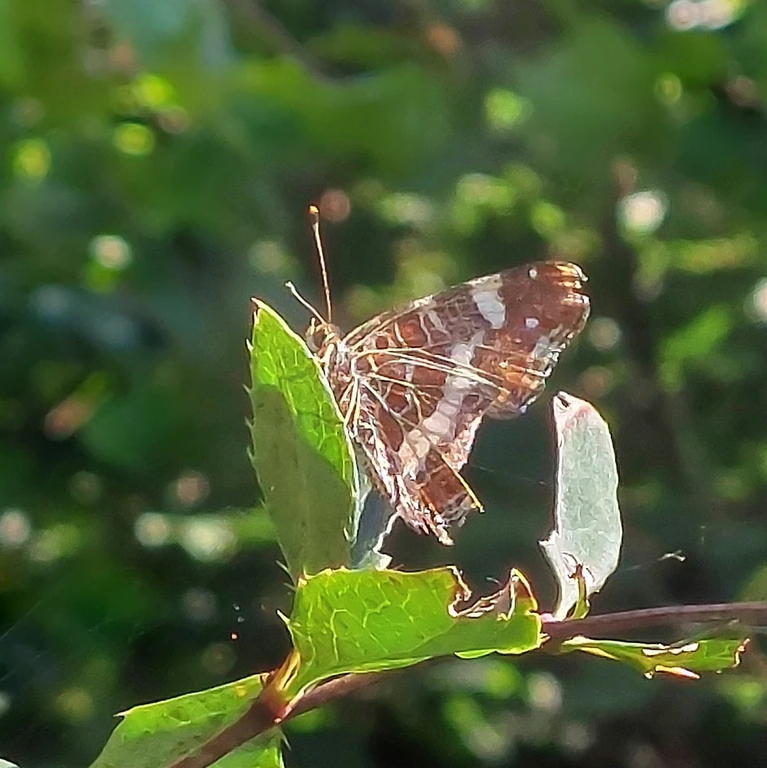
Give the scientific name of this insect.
Araschnia levana
